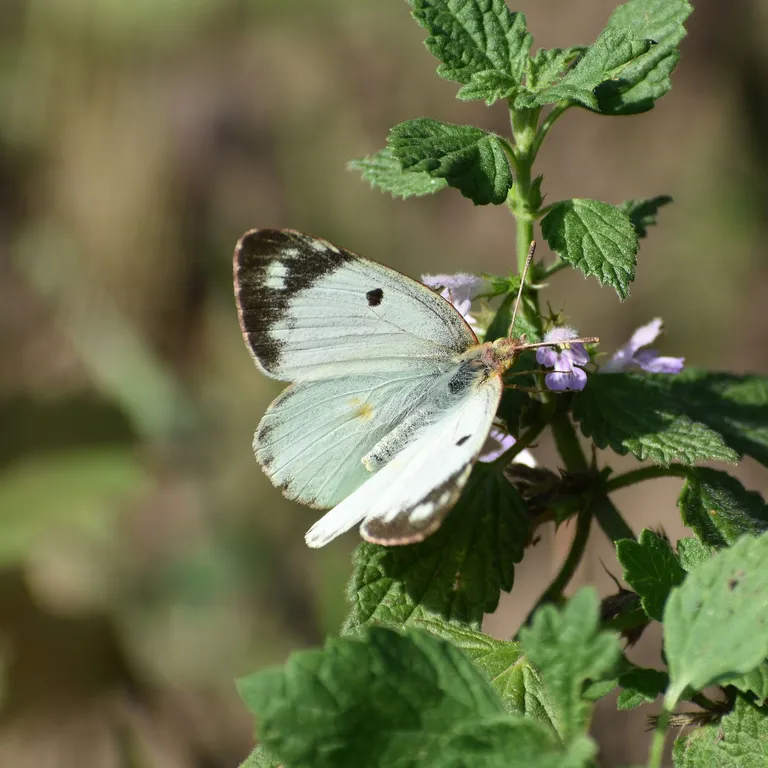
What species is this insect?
Colias hyale/alfacariensis
